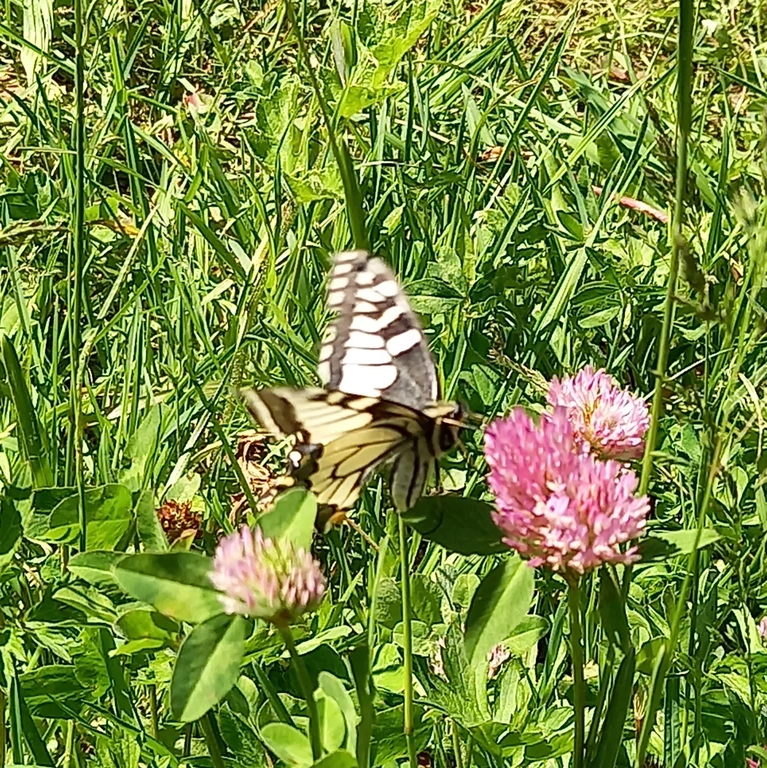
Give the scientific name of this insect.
Papilio machaon
